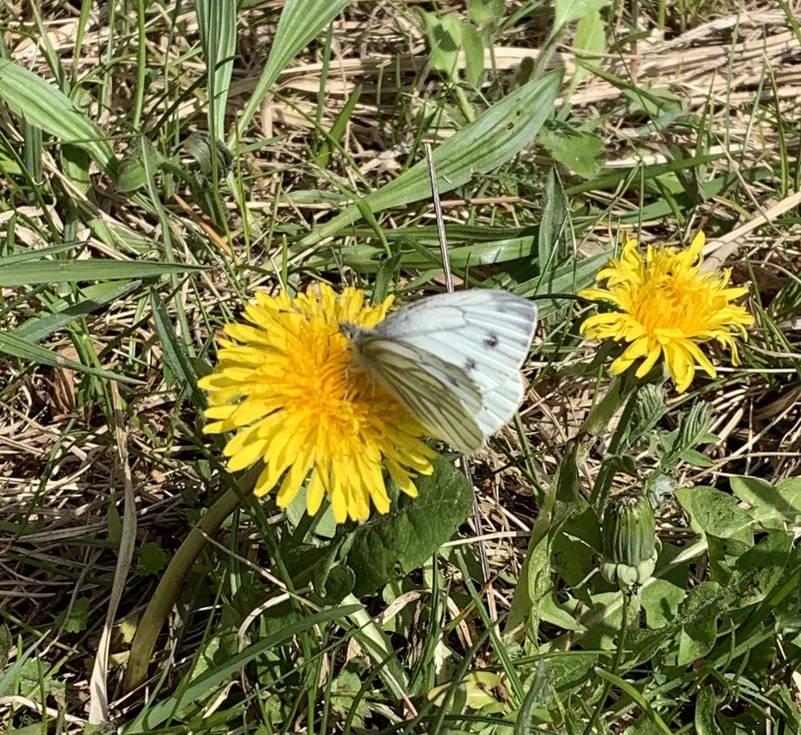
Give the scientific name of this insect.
Pieris napi
